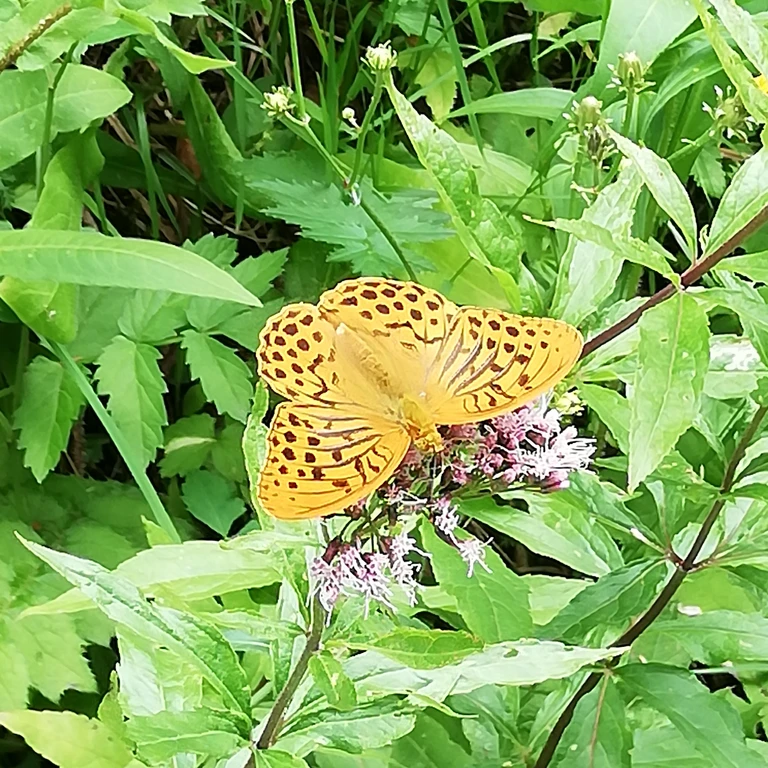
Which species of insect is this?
Argynnis paphia
